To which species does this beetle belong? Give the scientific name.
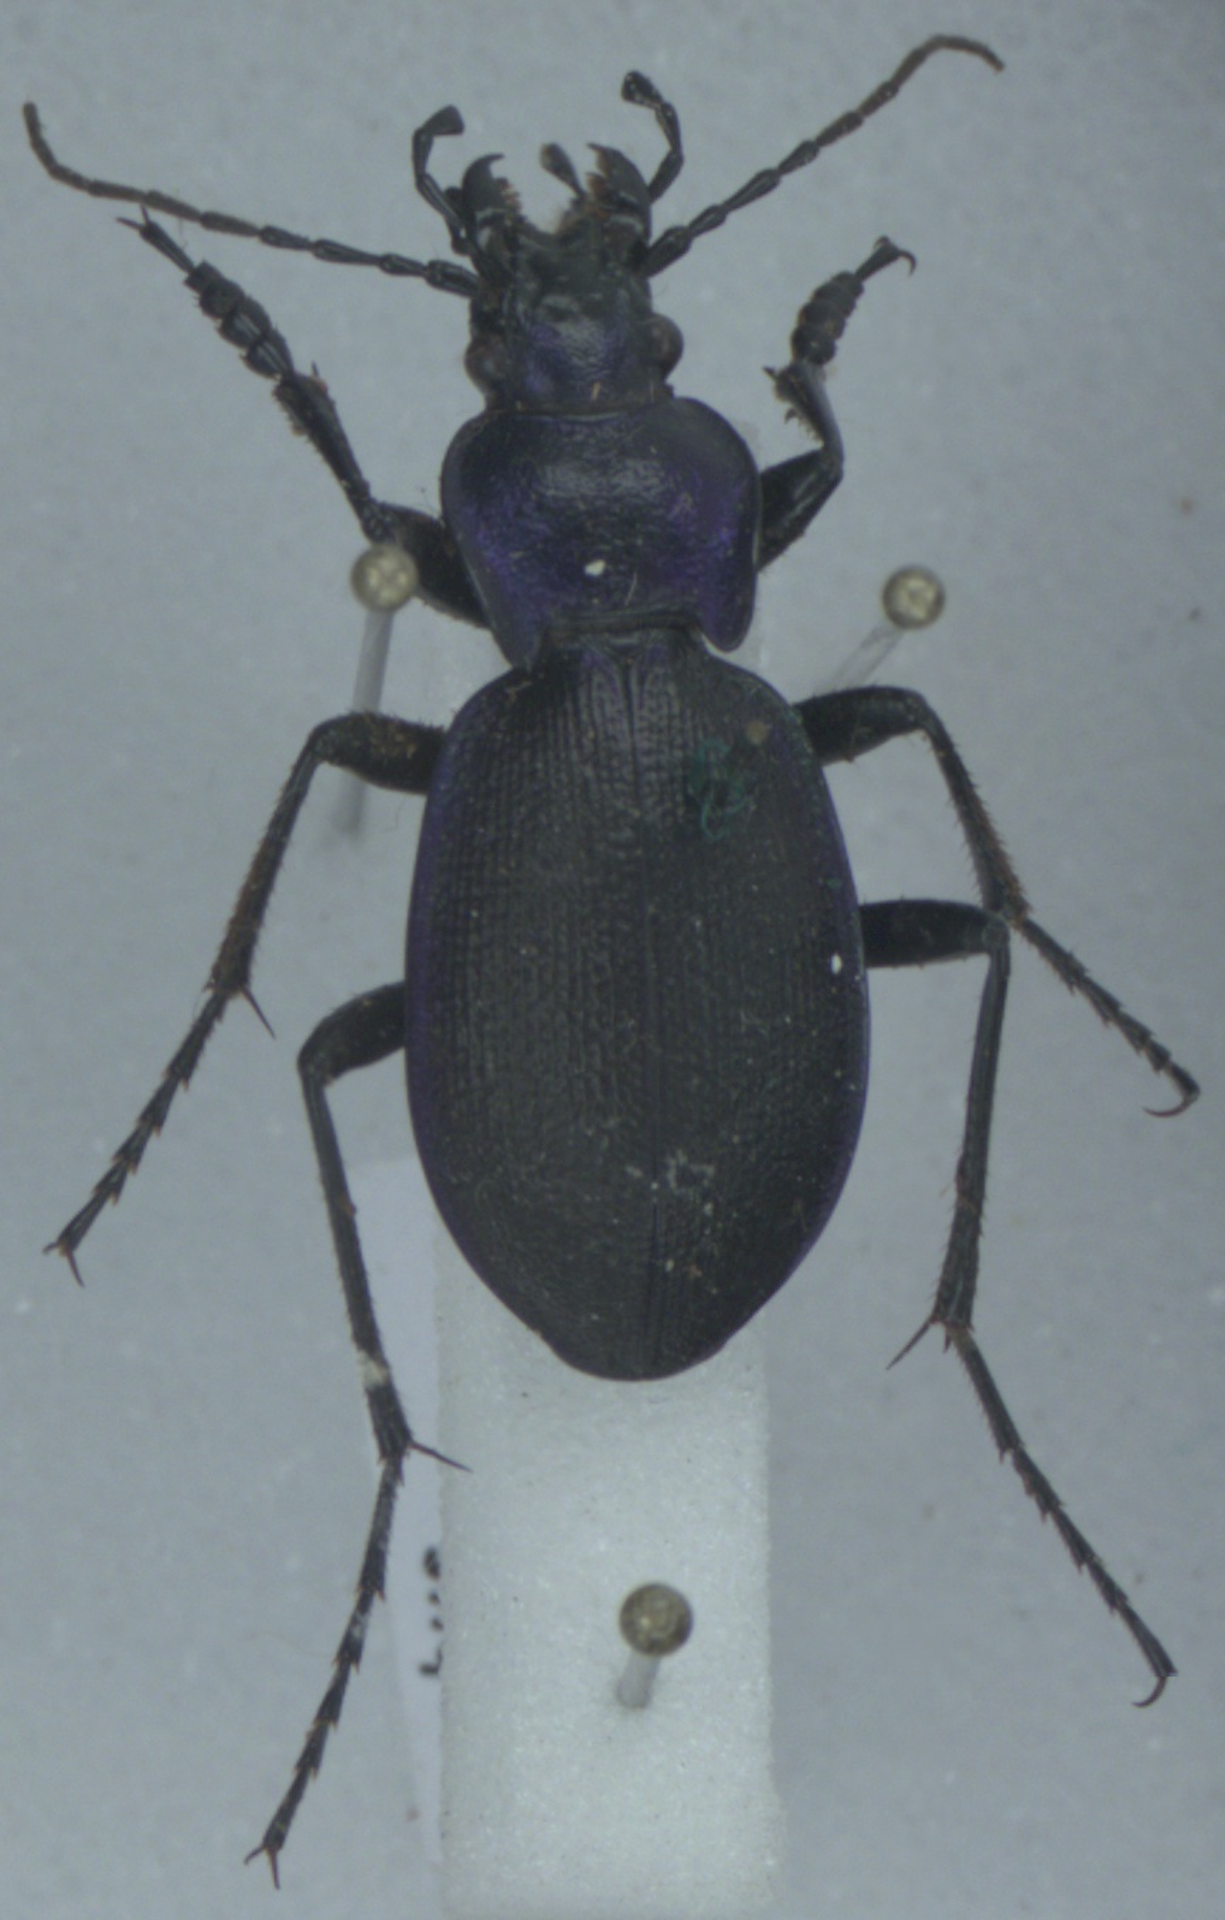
Carabus problematicus
